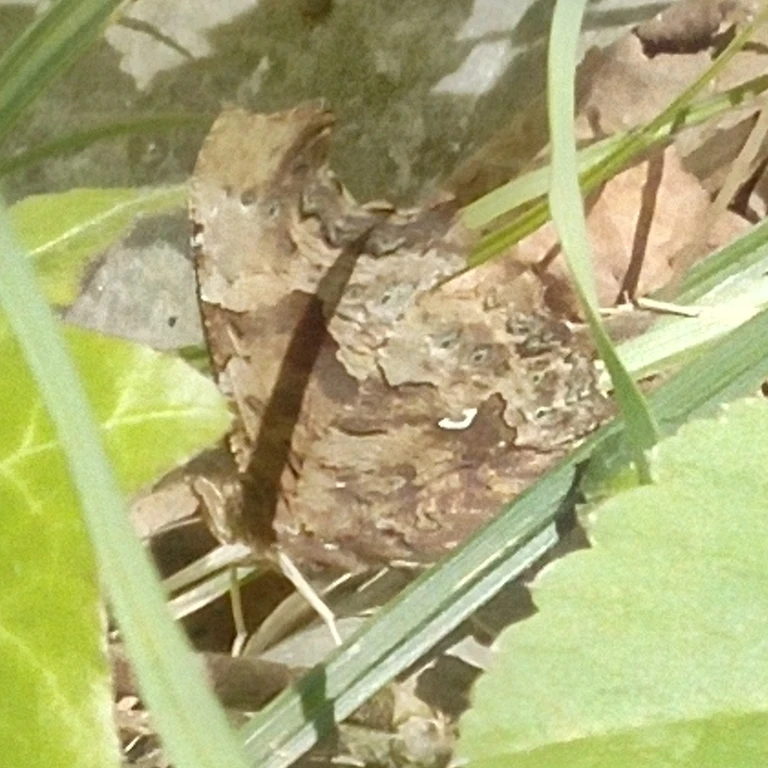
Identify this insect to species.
Polygonia c-album
